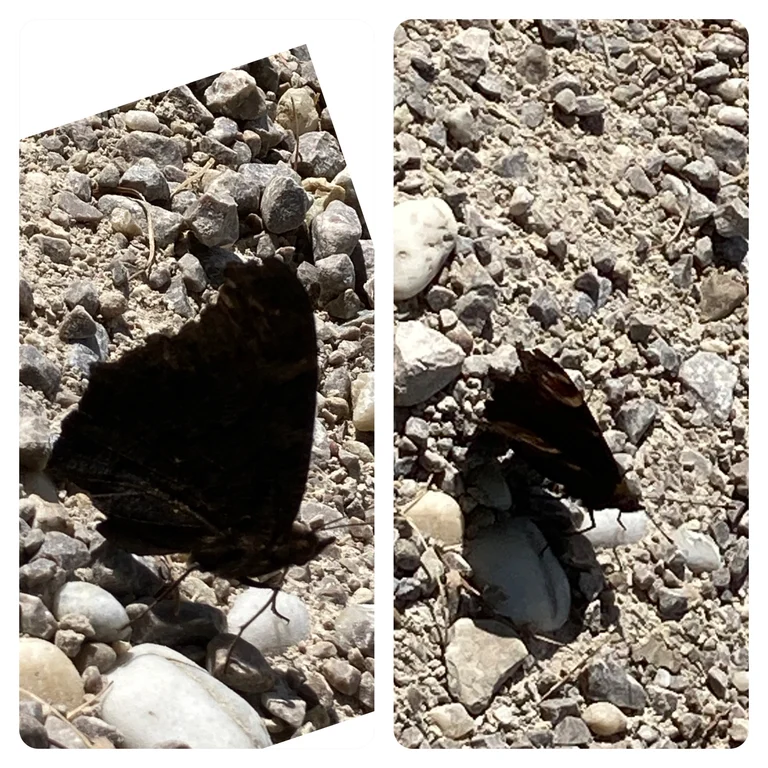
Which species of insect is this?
Aglais io
